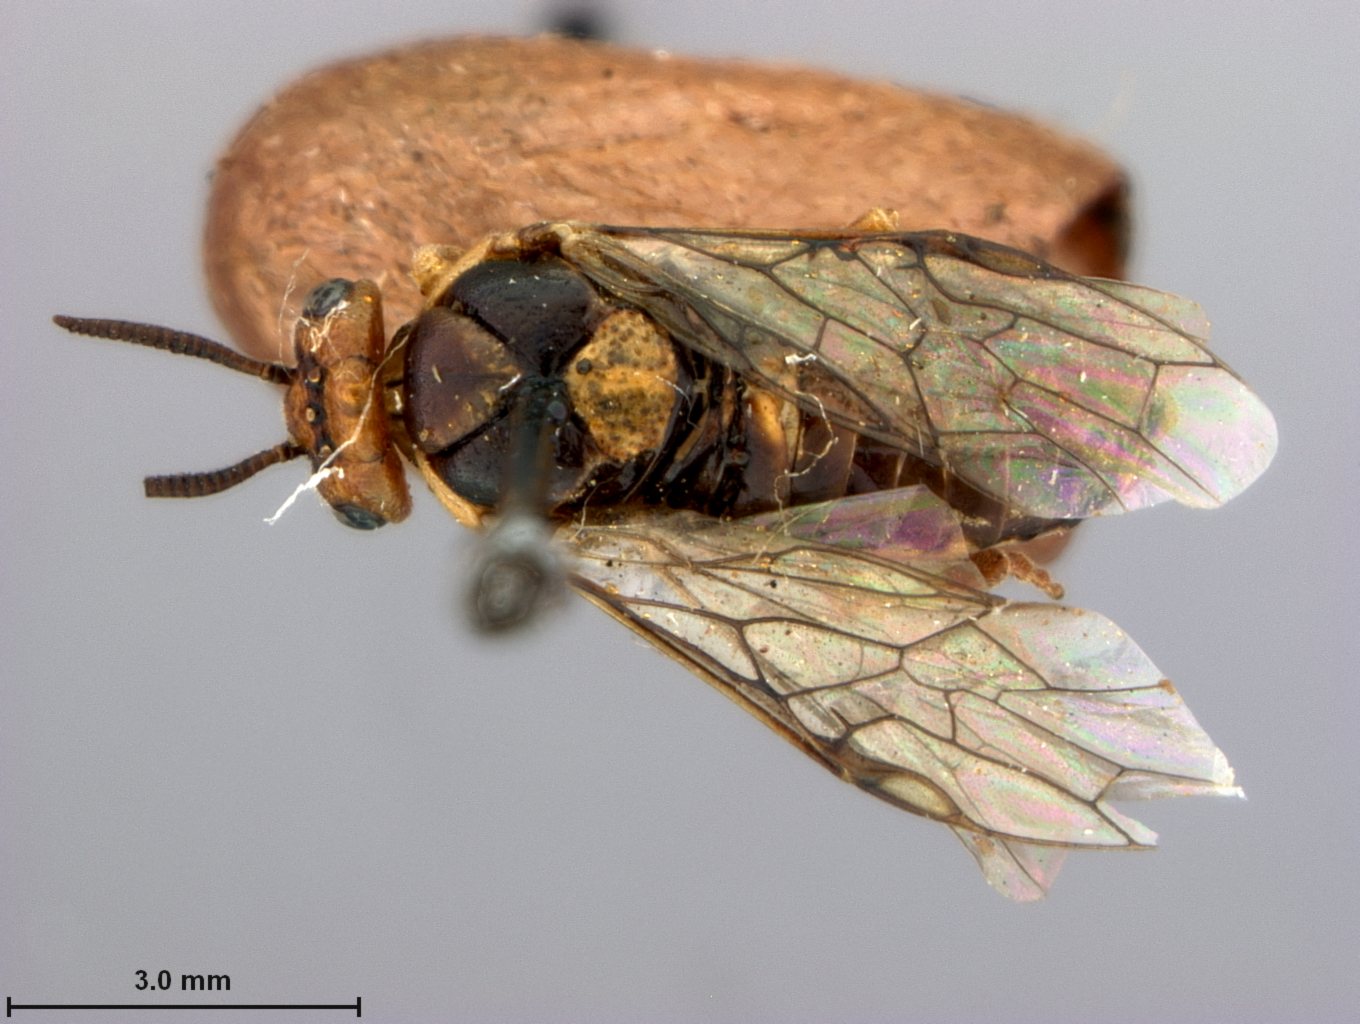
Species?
Neodiprion nigroscutum
